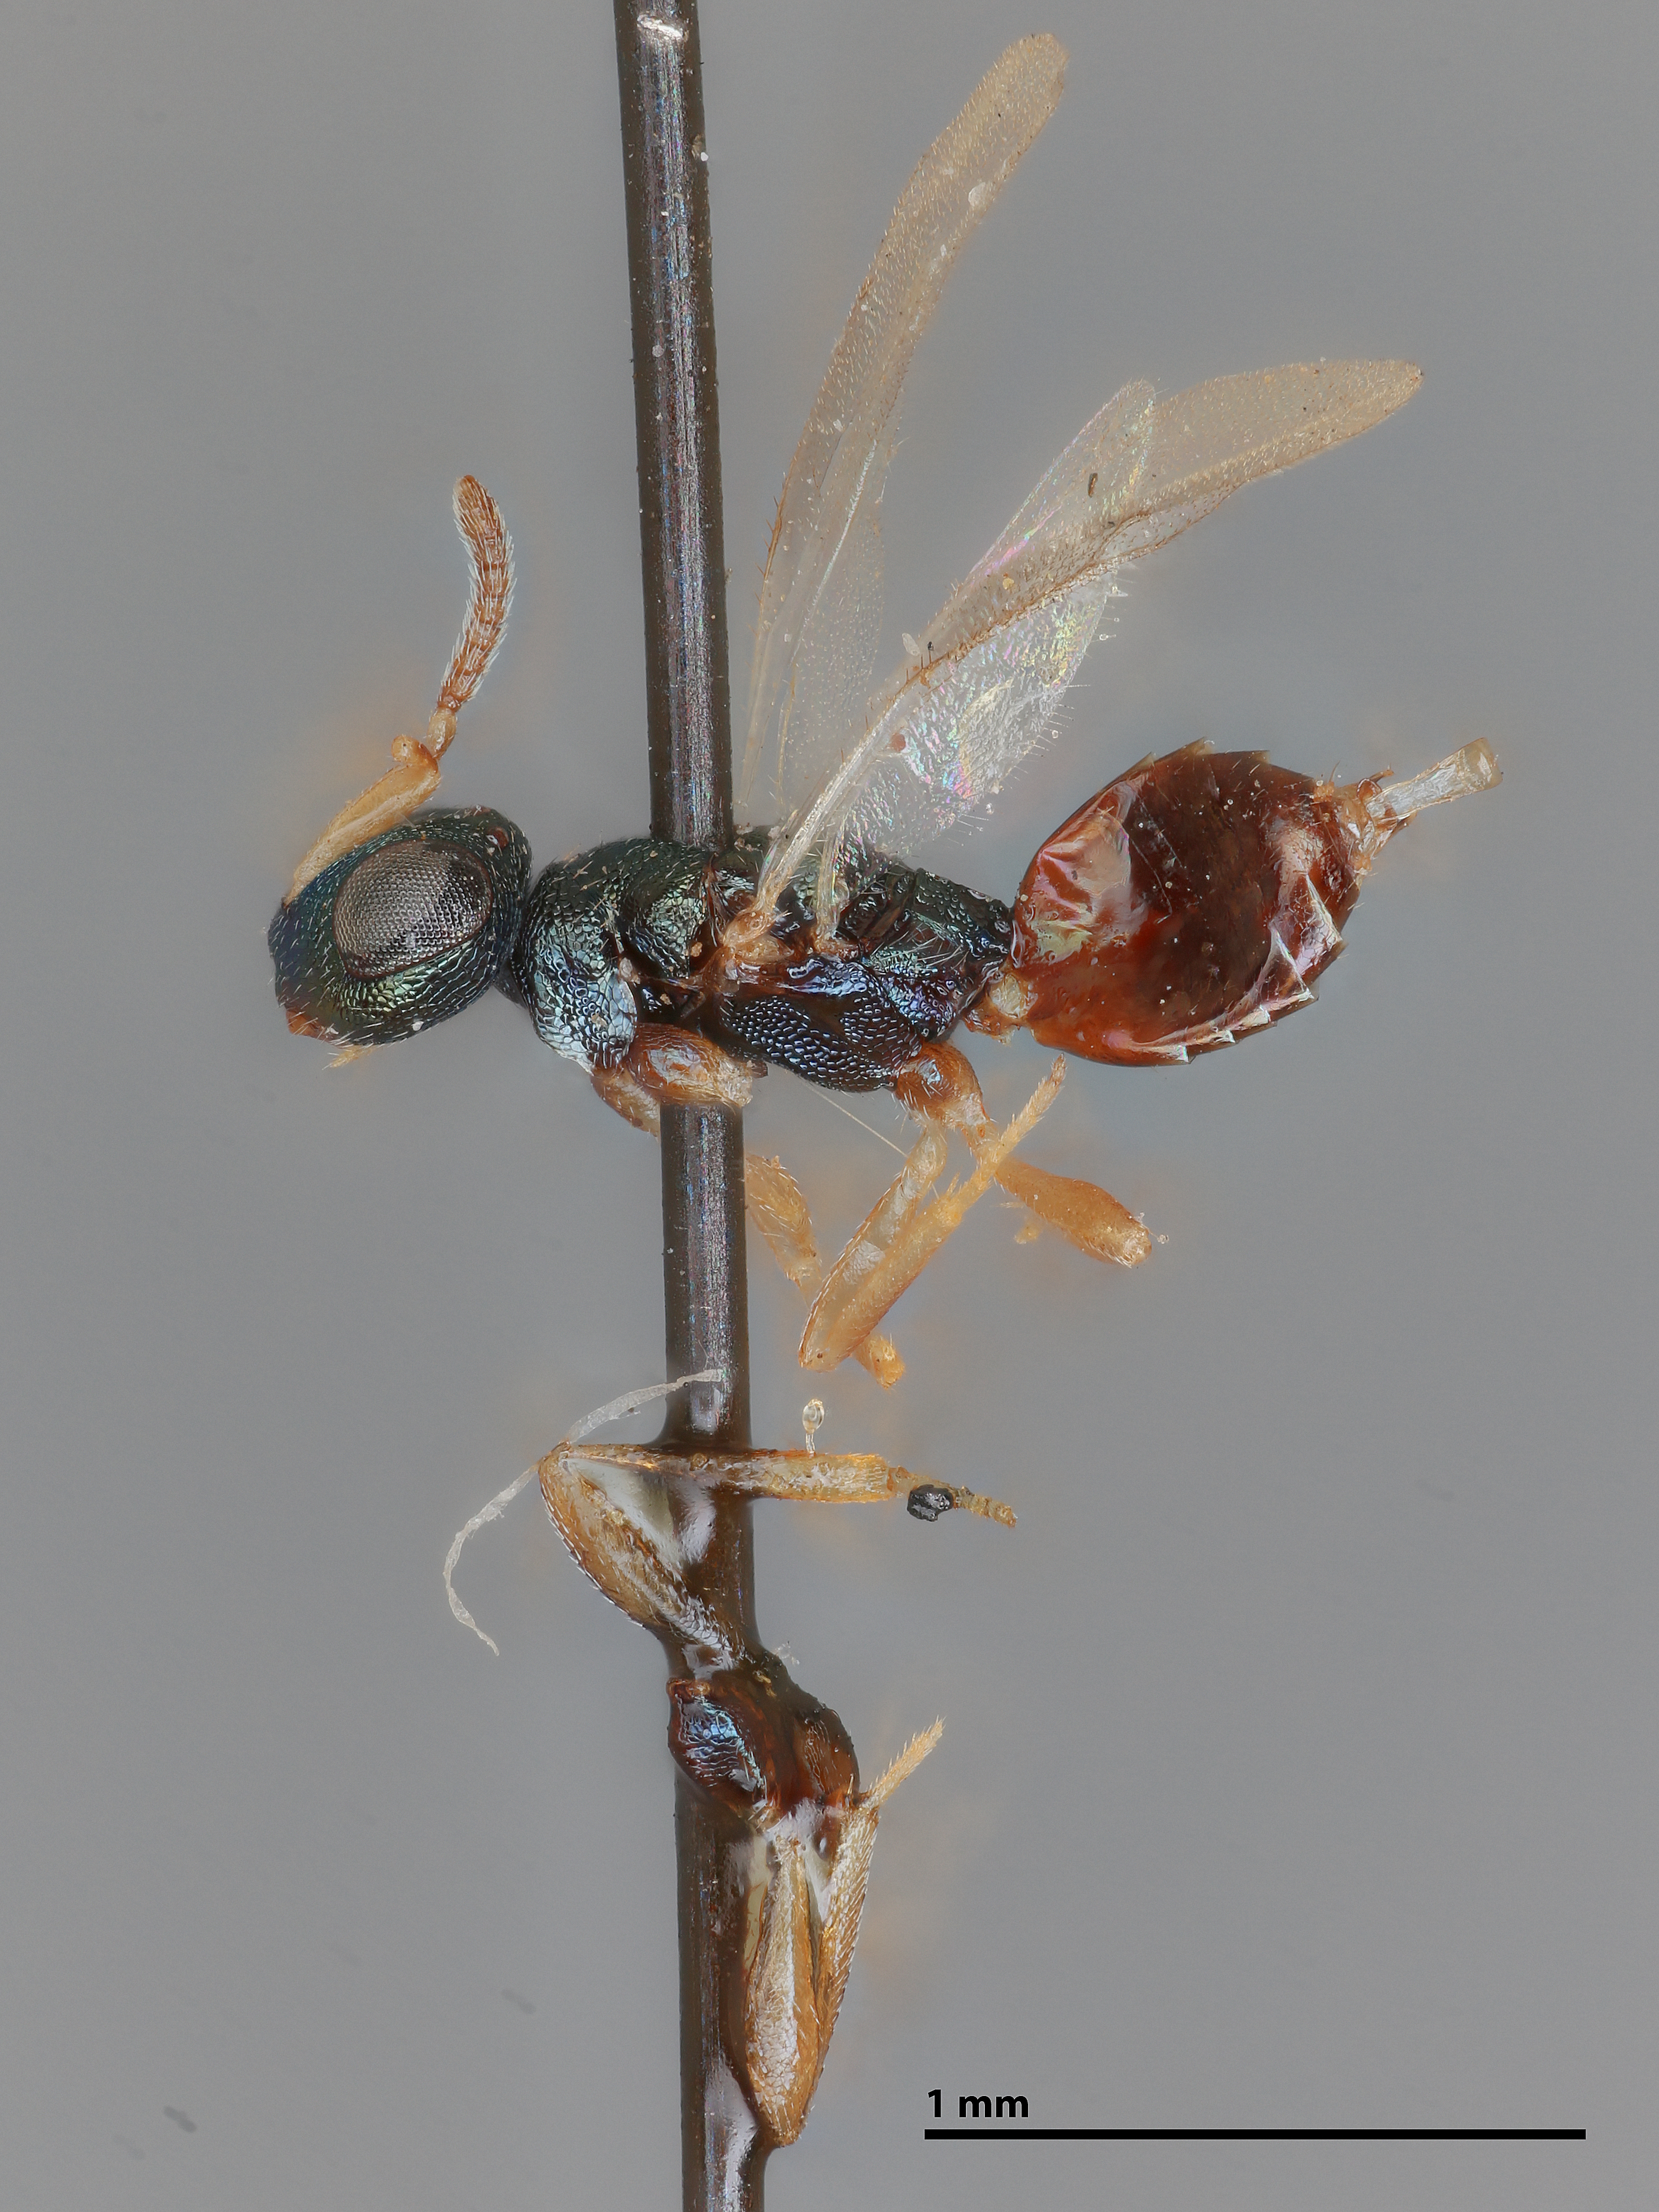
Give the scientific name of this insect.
Tritneptis koebelei
